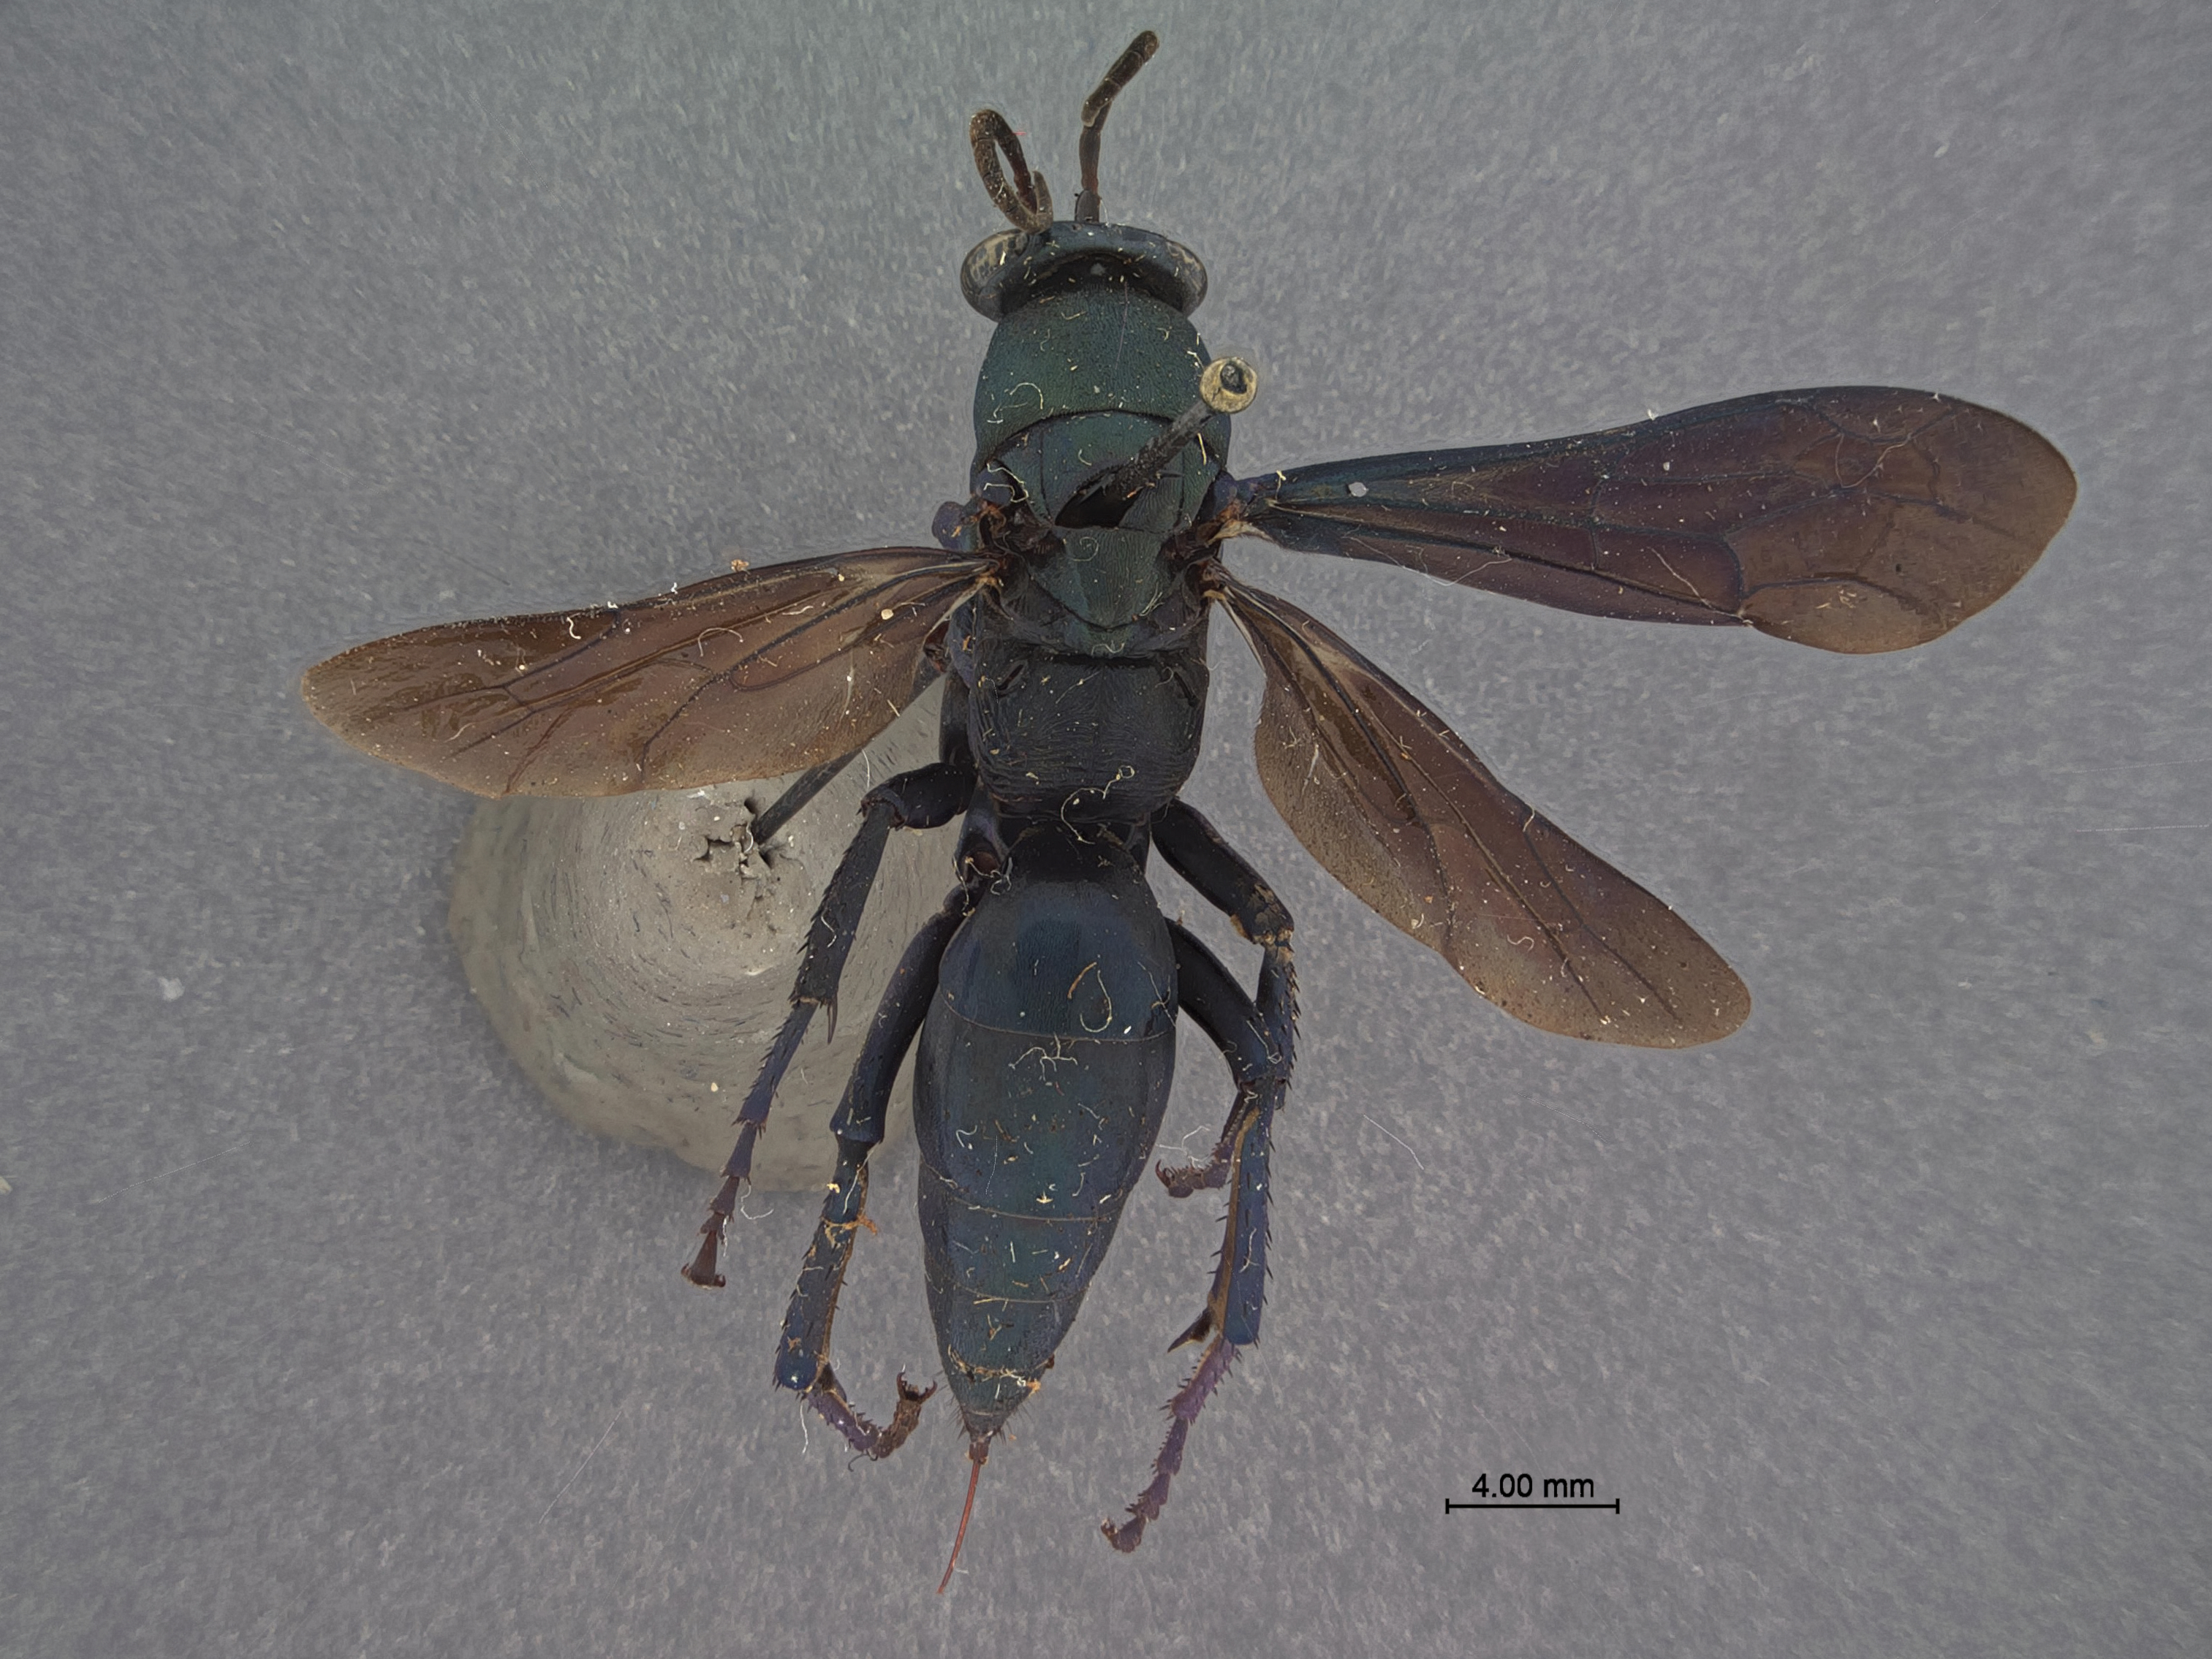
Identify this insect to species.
Psorthaspis coelestis
